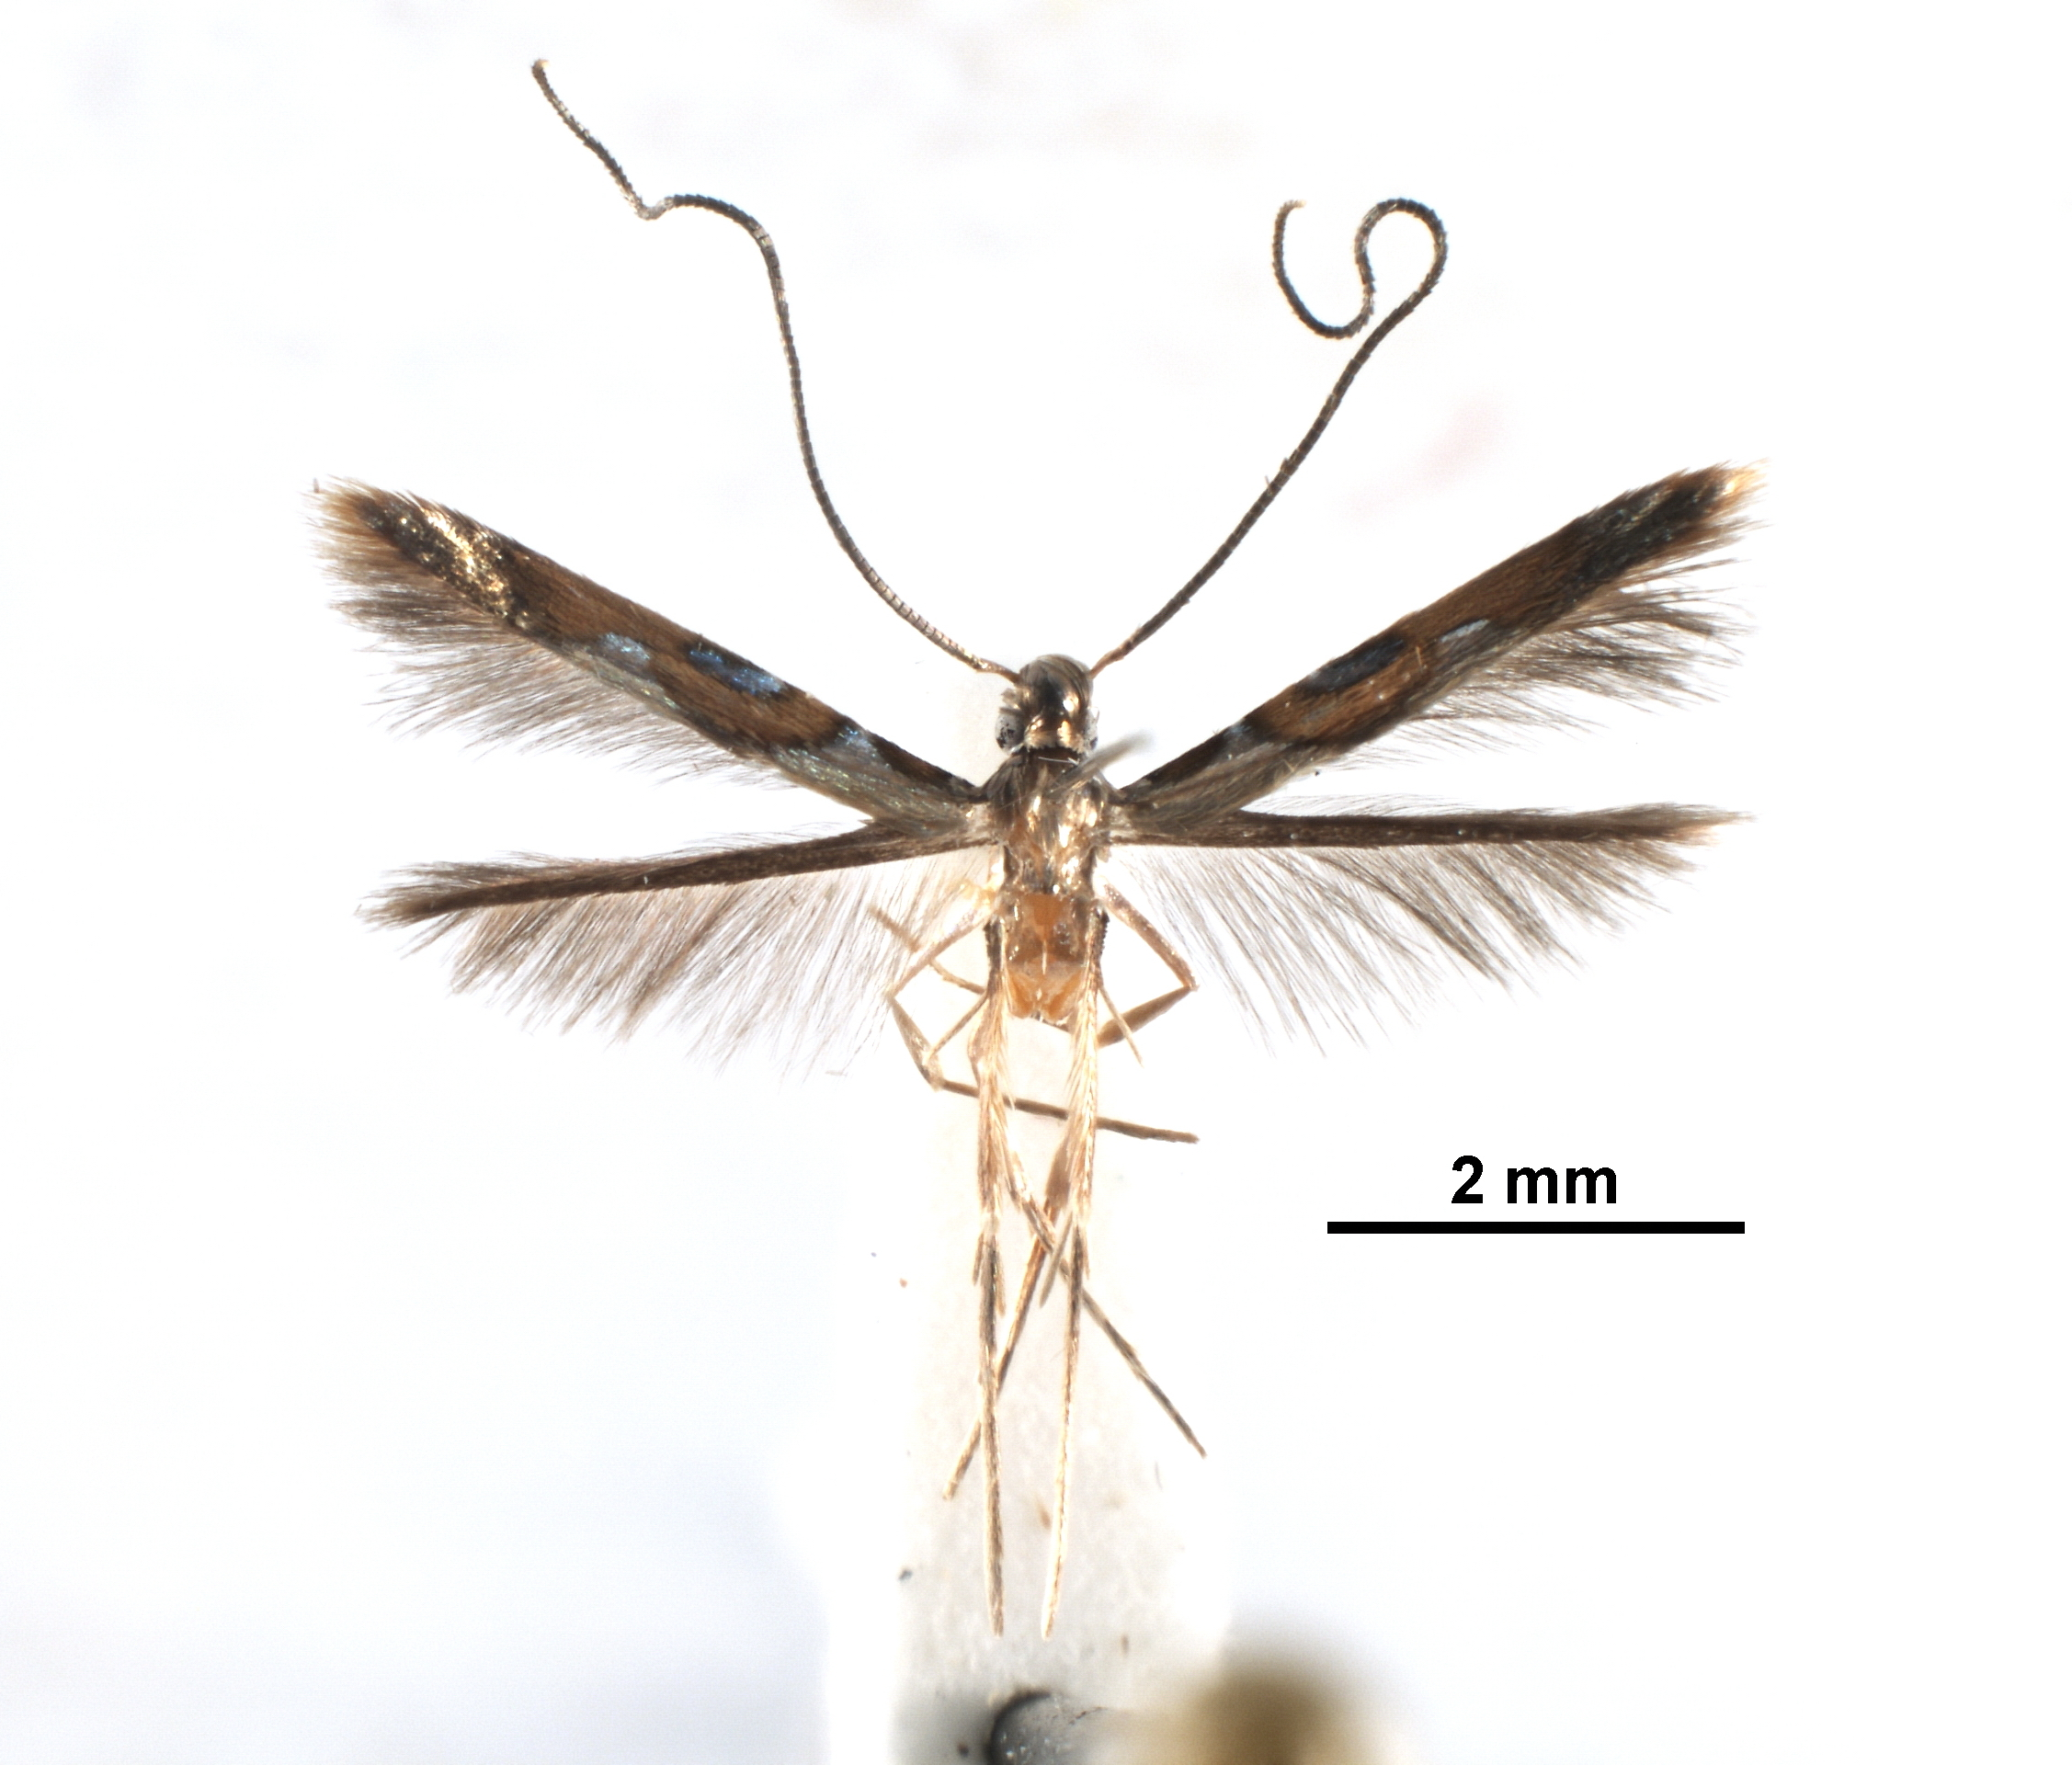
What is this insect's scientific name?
Eucosmophora pouteriae
